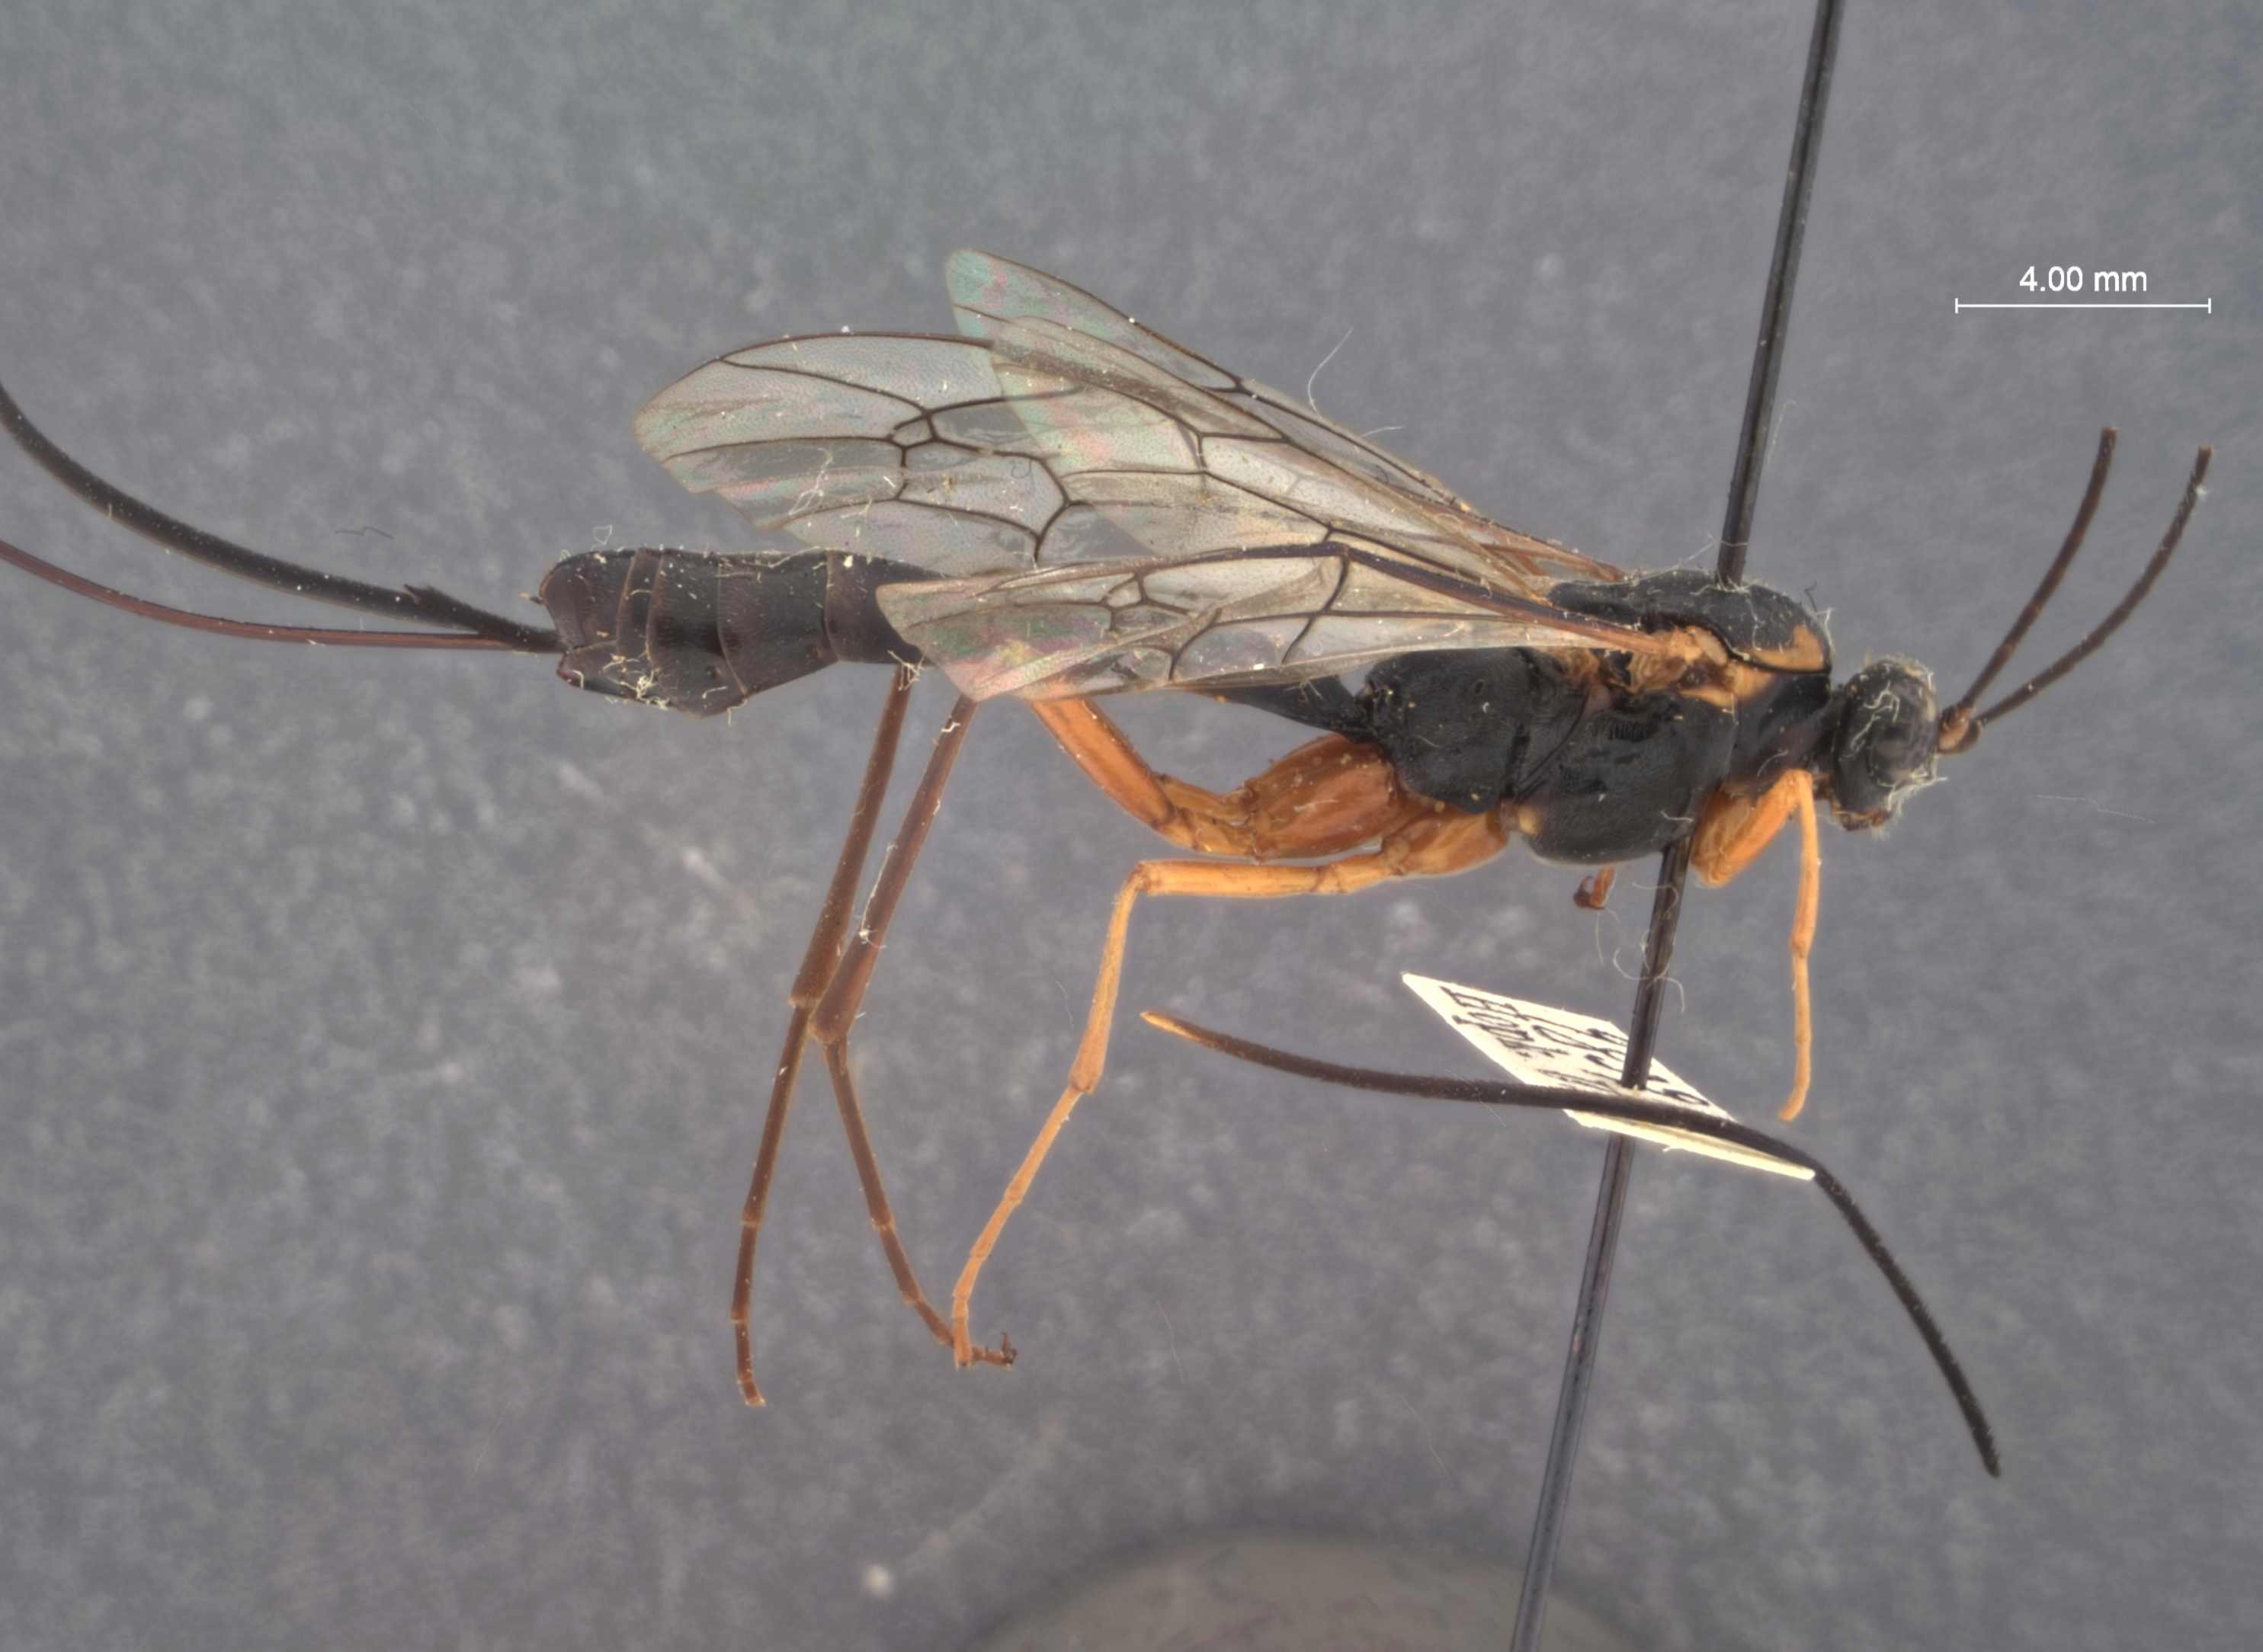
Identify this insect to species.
Amersibia prionoxysti
